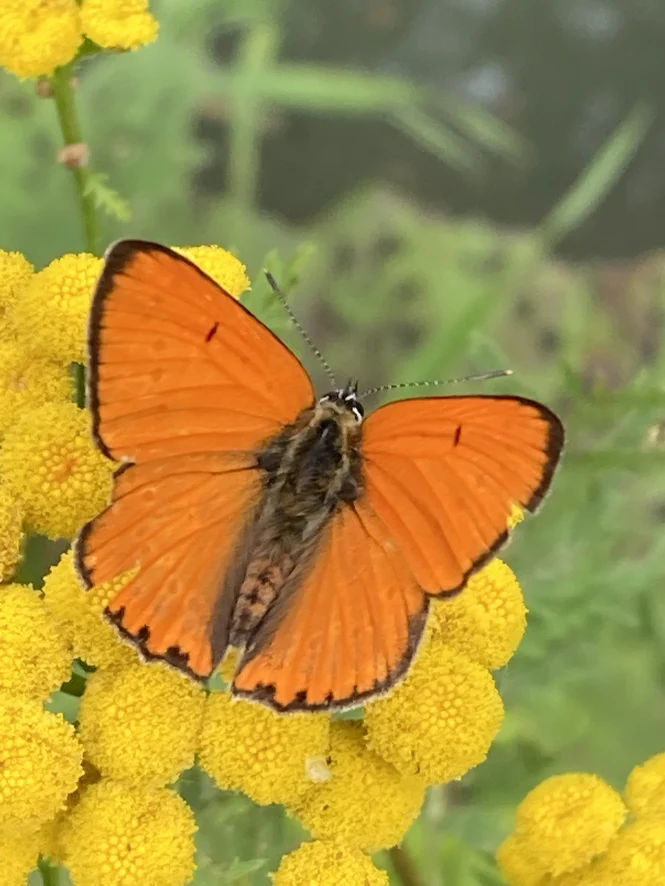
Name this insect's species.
Lycaena dispar
